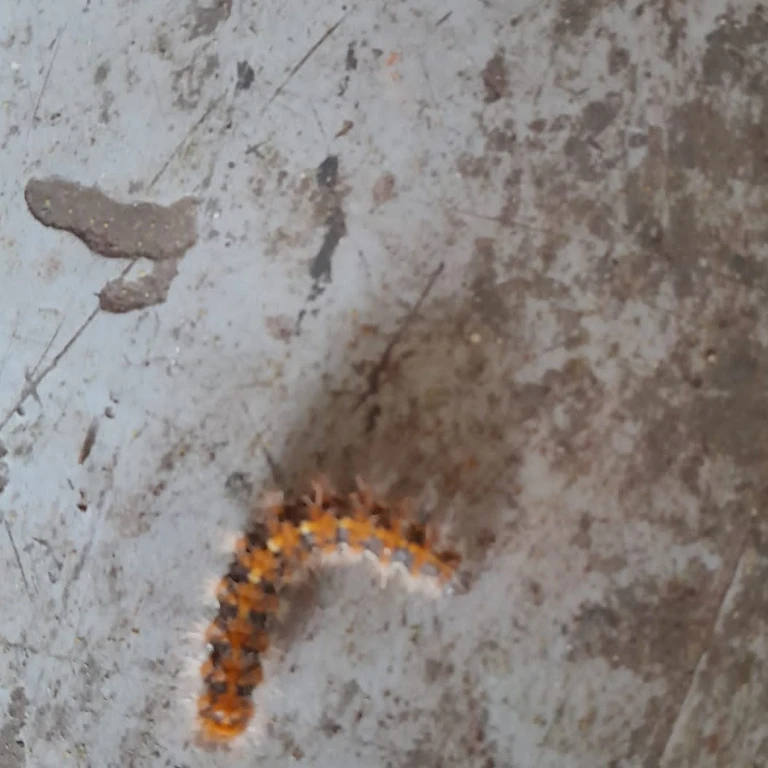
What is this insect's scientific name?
Euplagia quadripunctaria
